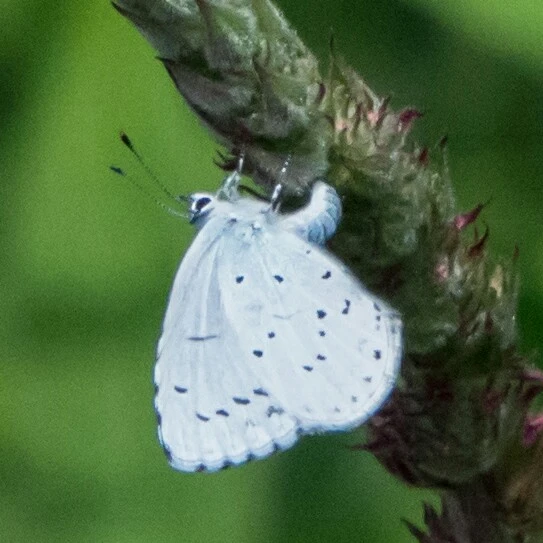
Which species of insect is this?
Celastrina argiolus
